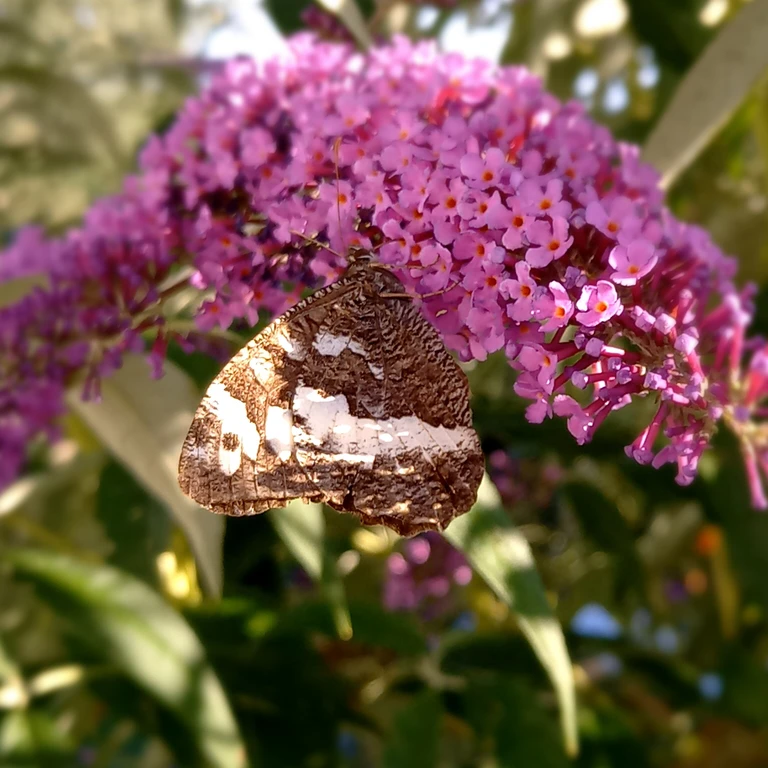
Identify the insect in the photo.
Brintesia circe
